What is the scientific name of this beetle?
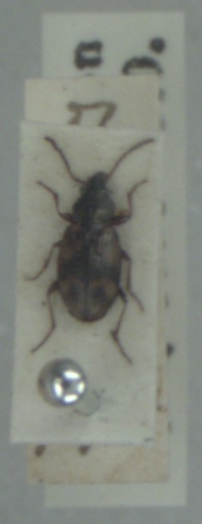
Bembidion semipunctatum
